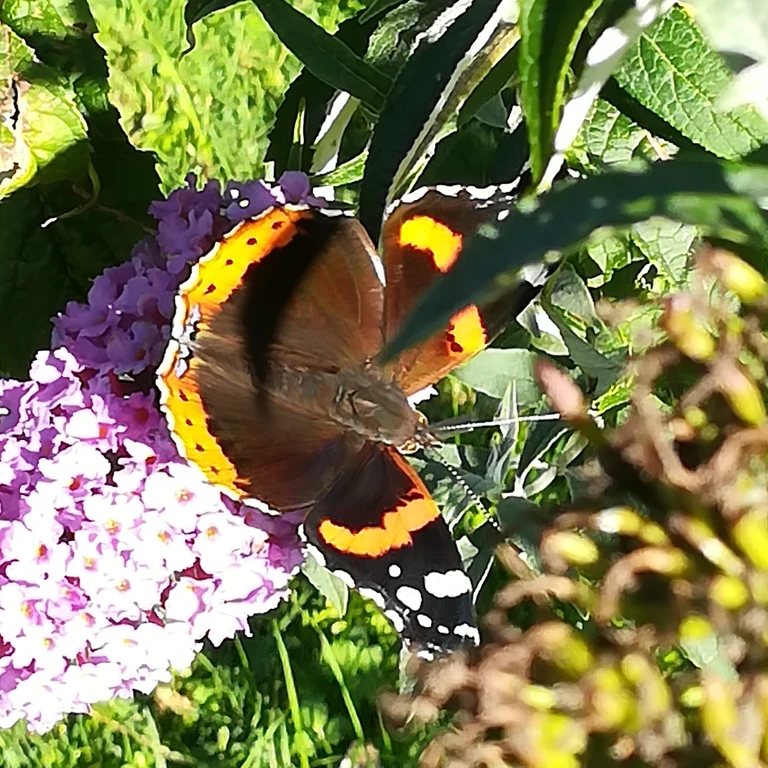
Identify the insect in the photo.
Vanessa atalanta
